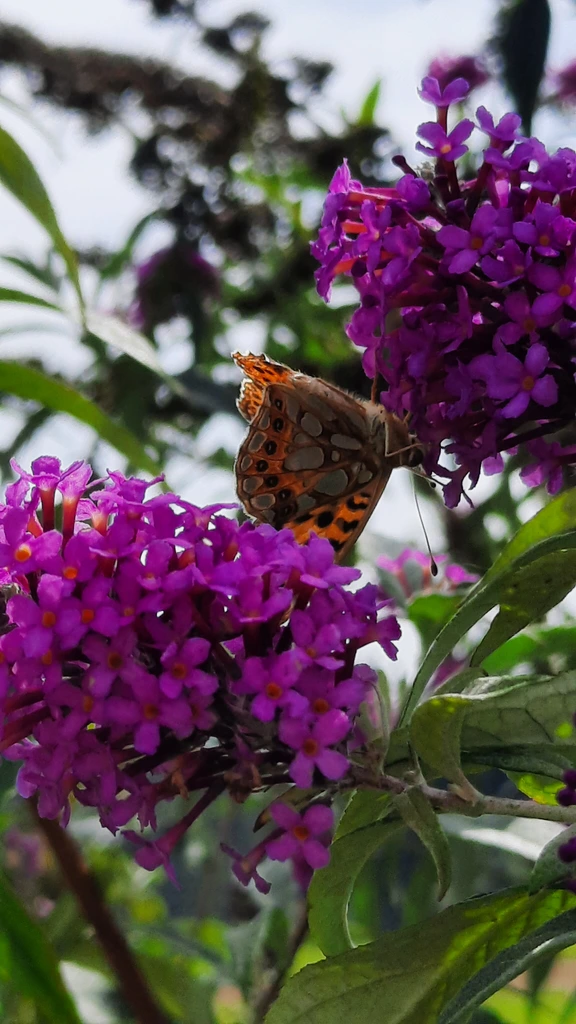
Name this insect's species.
Issoria lathonia
